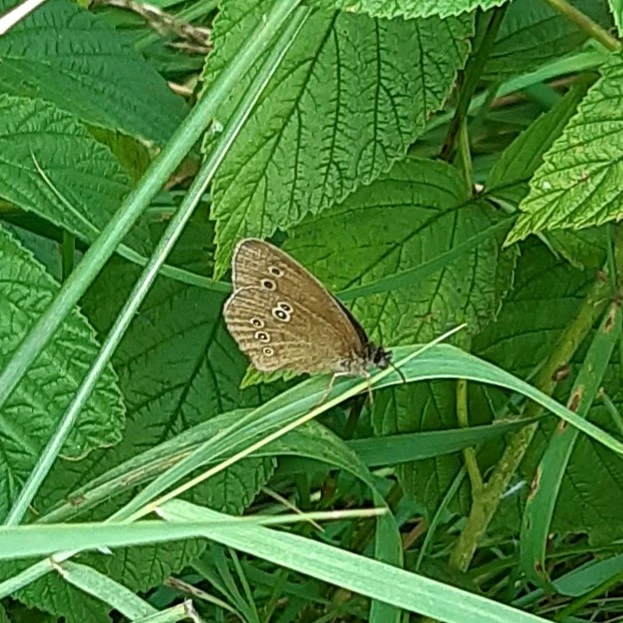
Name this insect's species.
Aphantopus hyperantus
